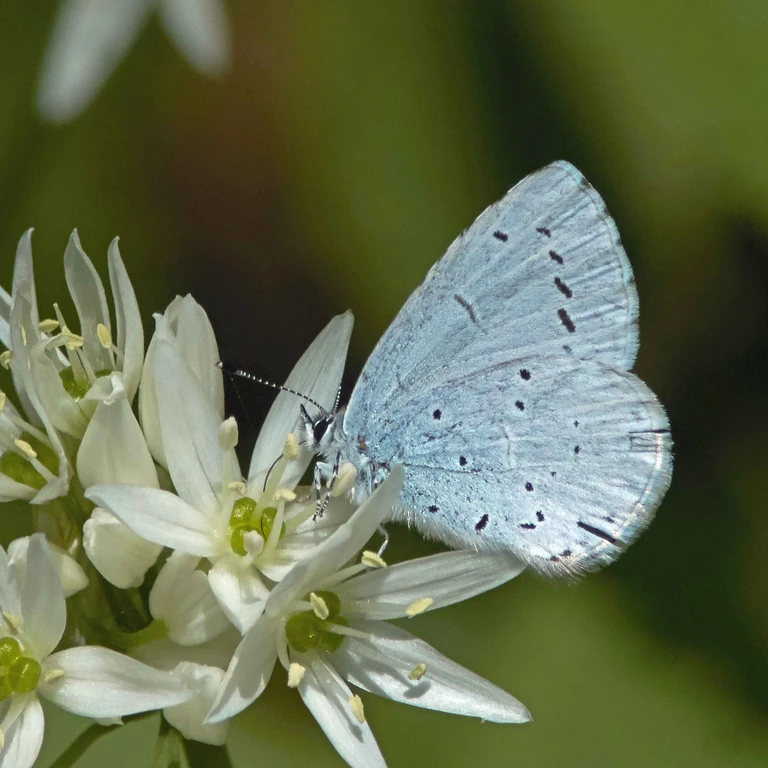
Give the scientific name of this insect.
Celastrina argiolus
